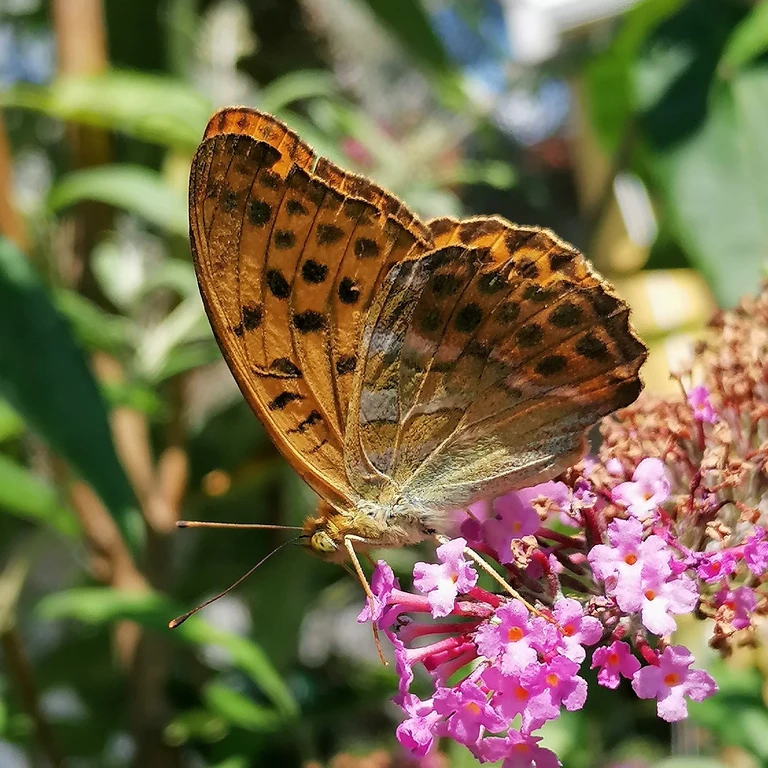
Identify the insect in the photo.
Argynnis paphia
